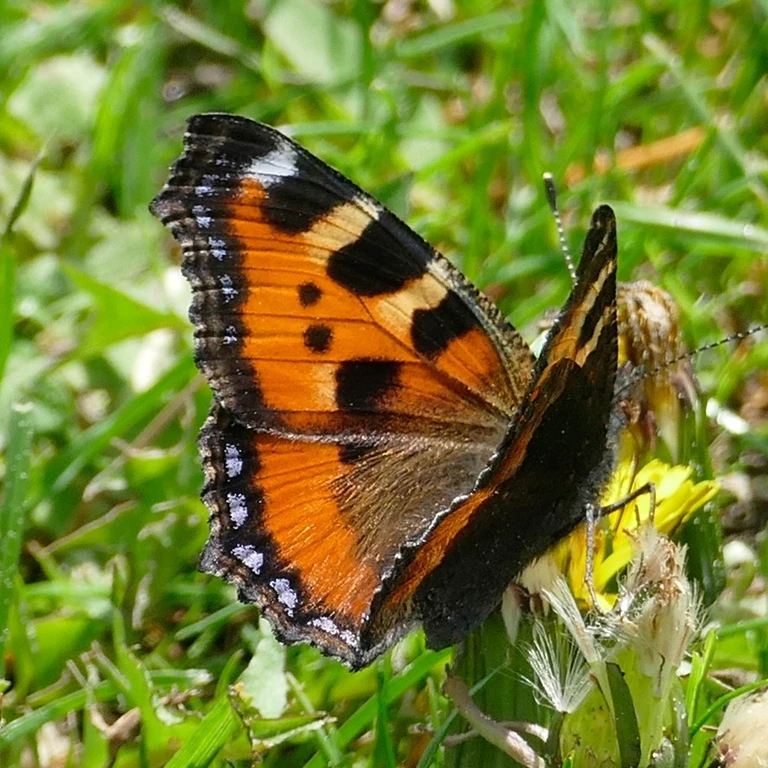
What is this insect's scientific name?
Aglais urticae
